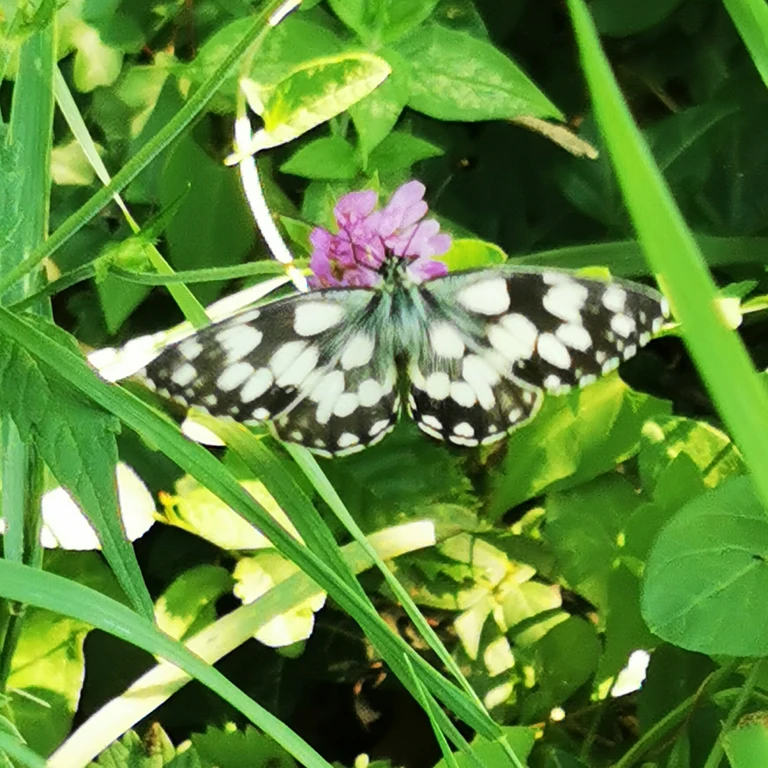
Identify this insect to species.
Melanargia galathea
